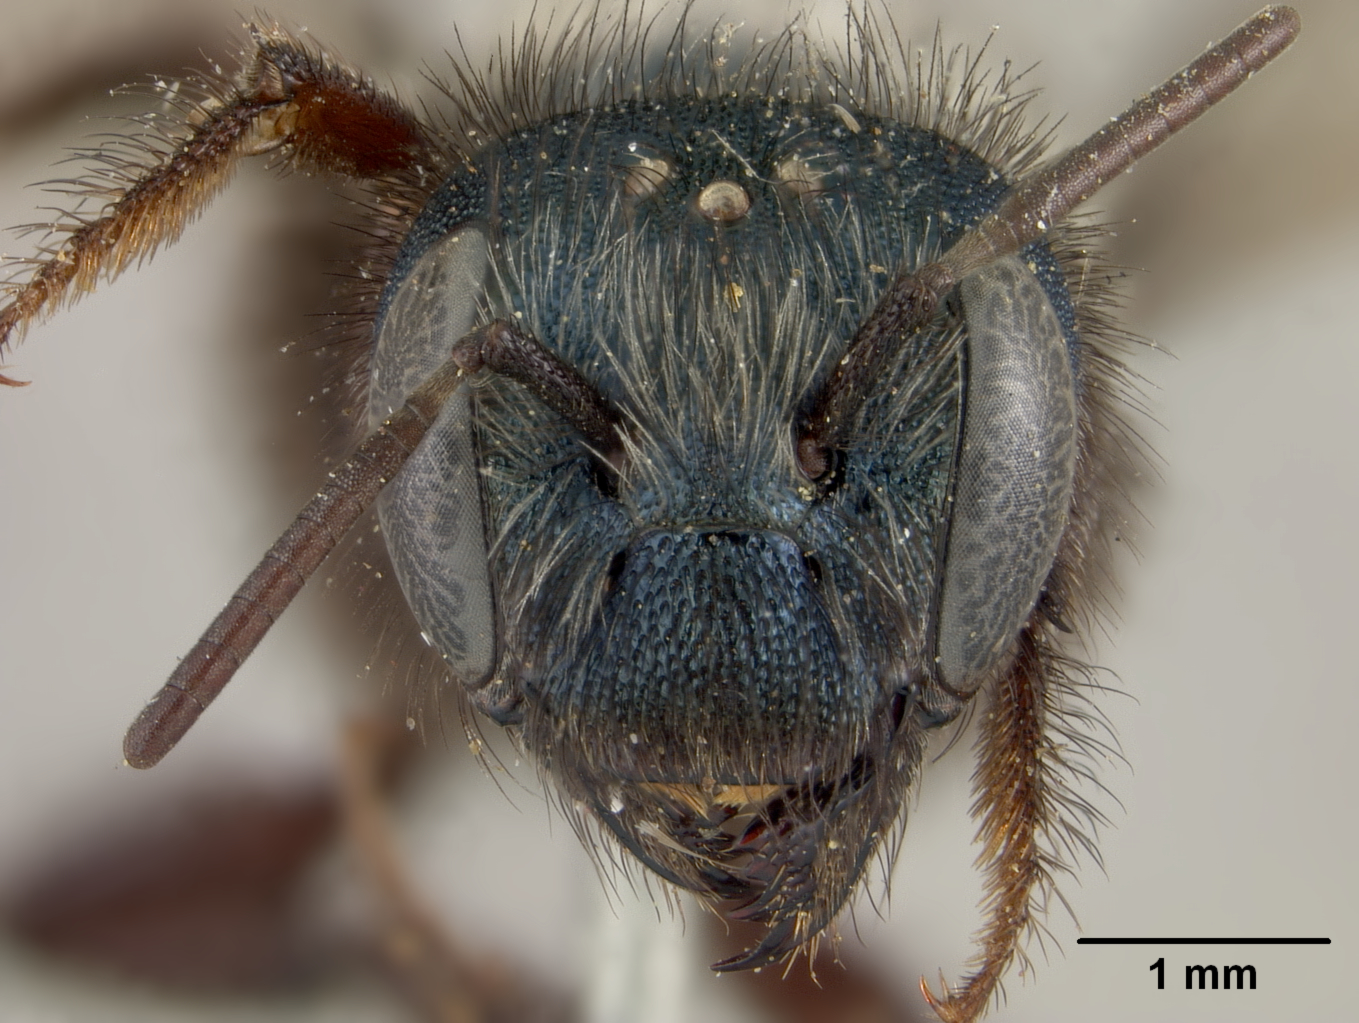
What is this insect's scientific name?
Osmia pikei
